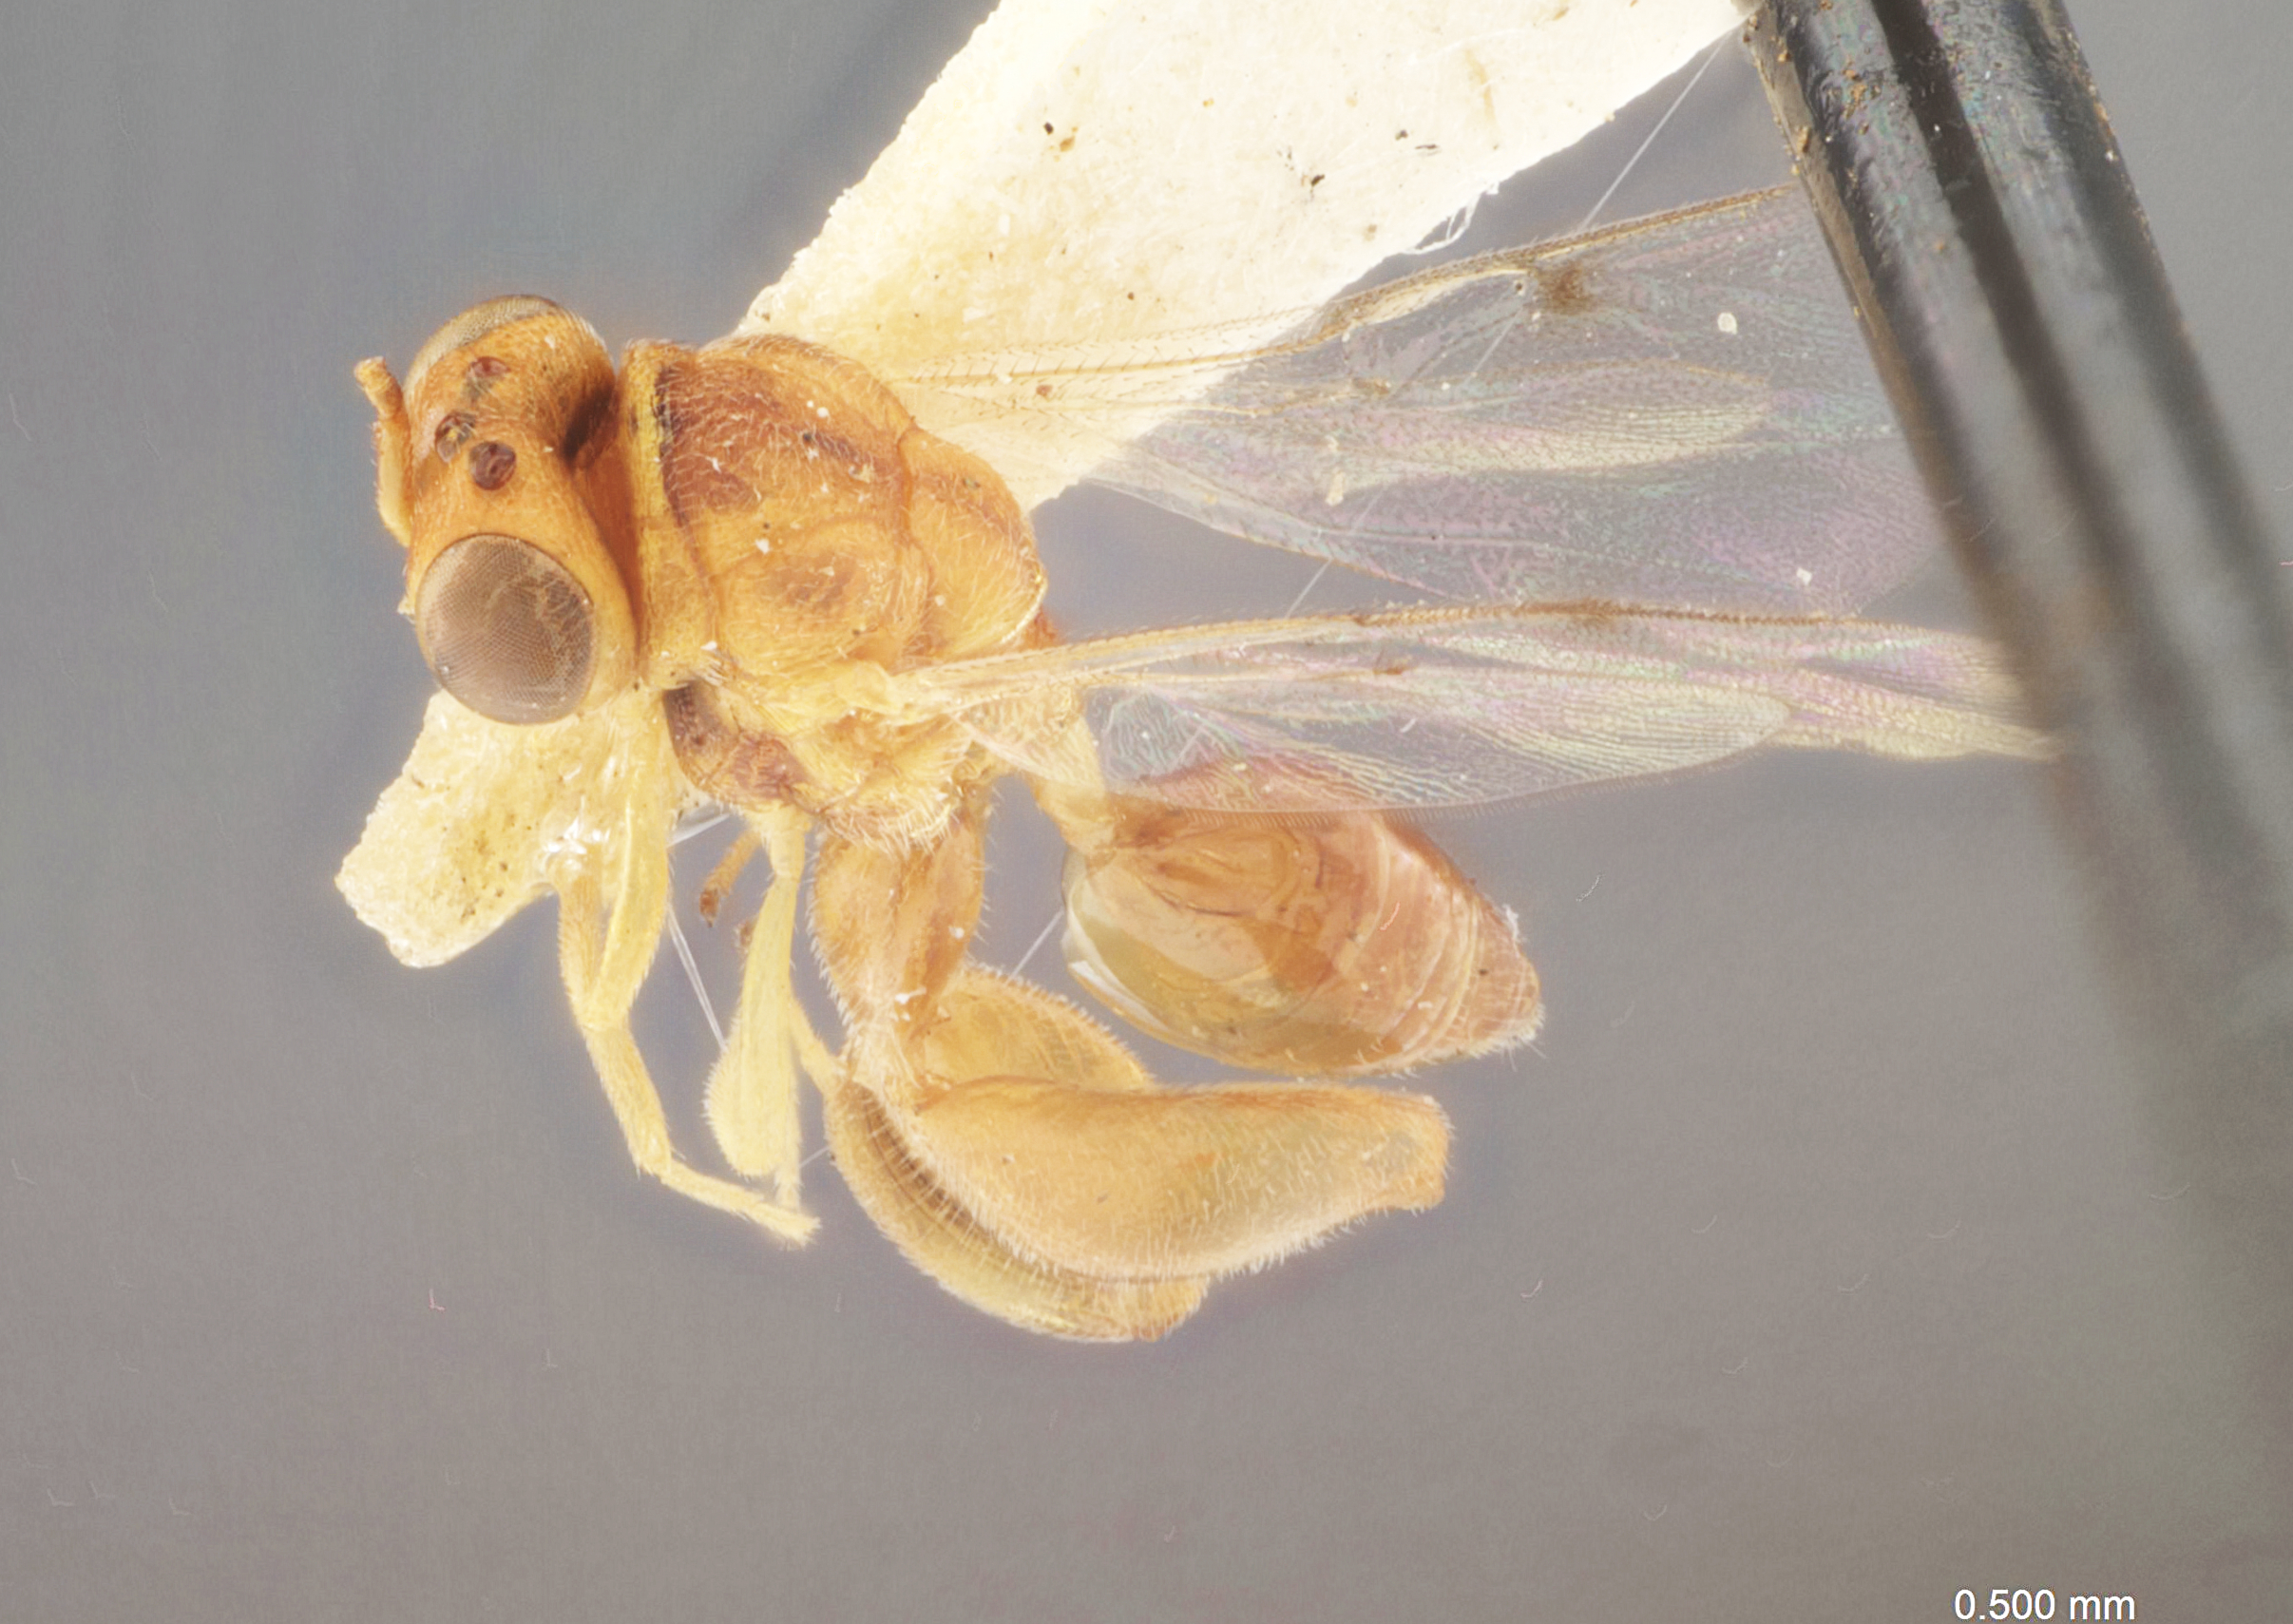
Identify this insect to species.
Spilochalcis syrphidis
